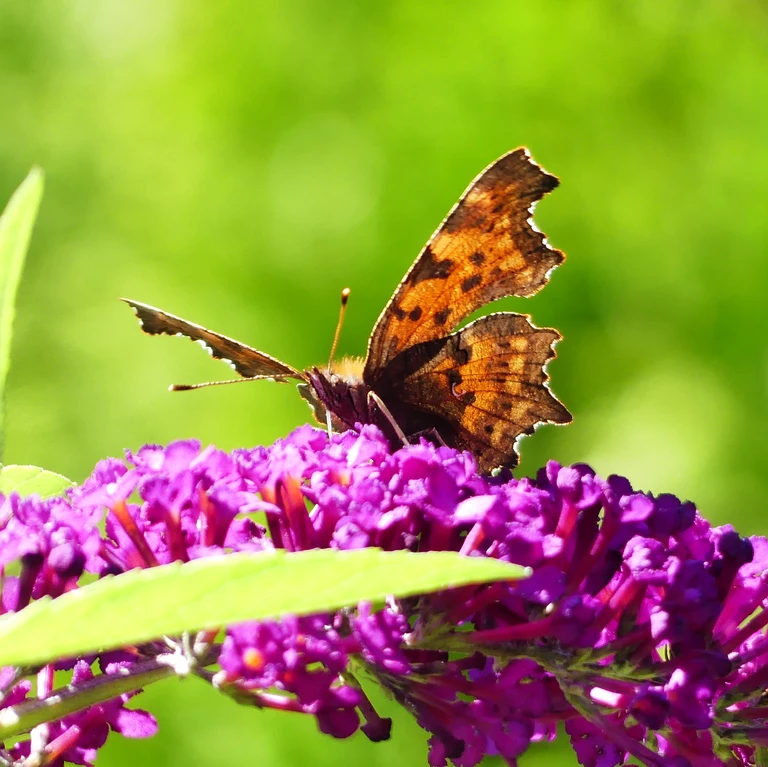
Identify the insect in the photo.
Polygonia c-album
